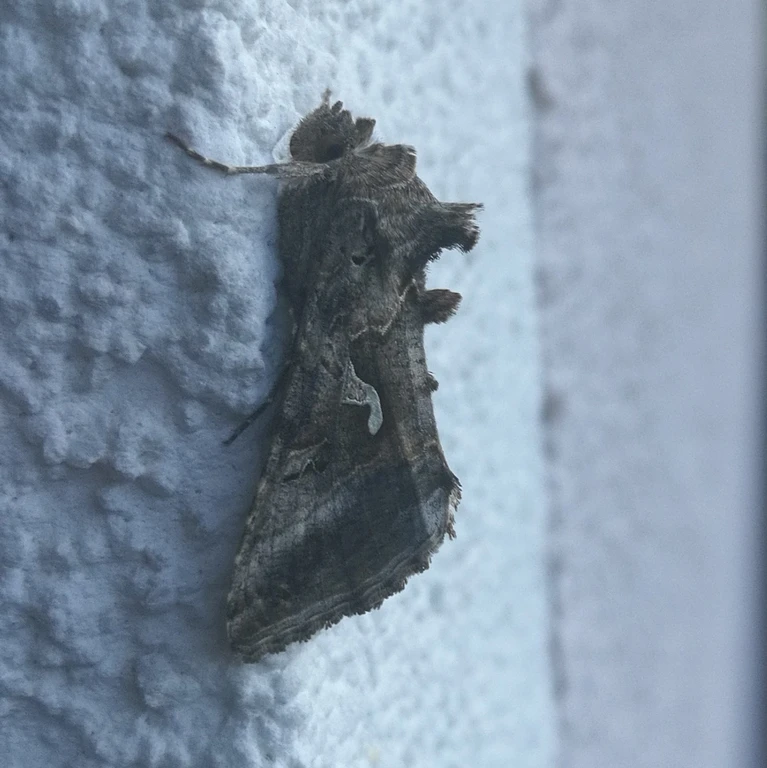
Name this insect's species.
Autographa gamma
